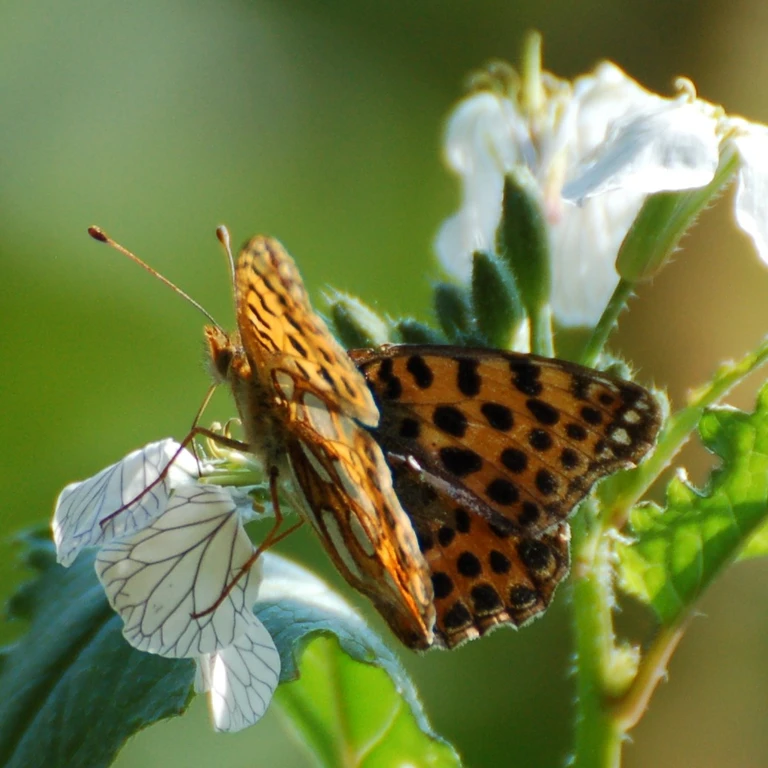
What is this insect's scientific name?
Issoria lathonia
